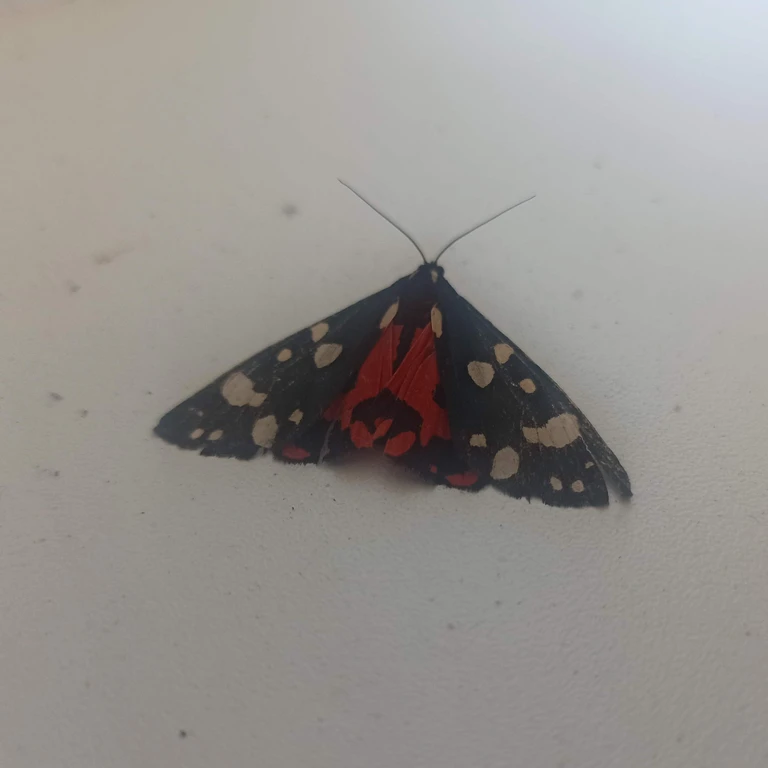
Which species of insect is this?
Callimorpha dominula
